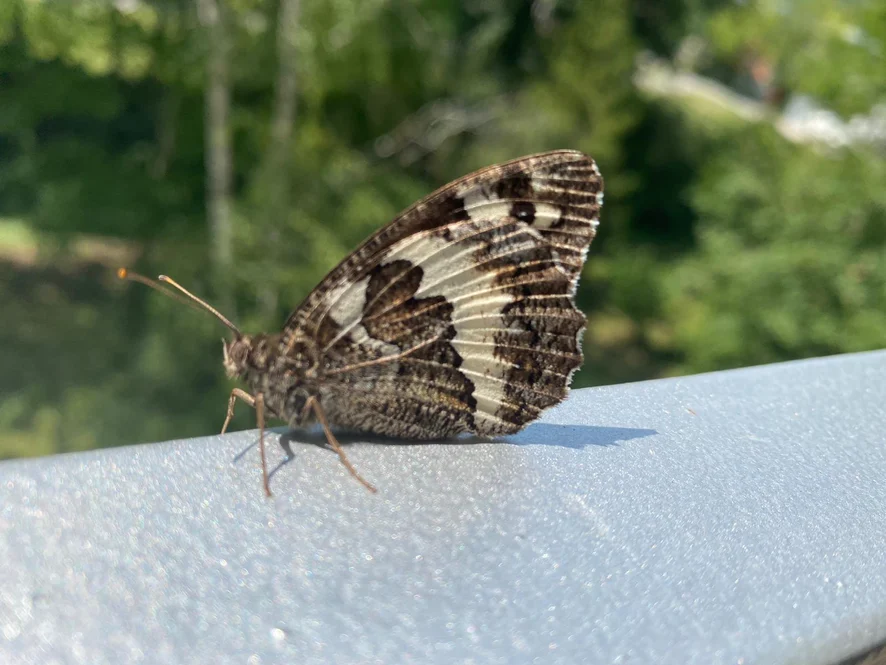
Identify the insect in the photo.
Brintesia circe
